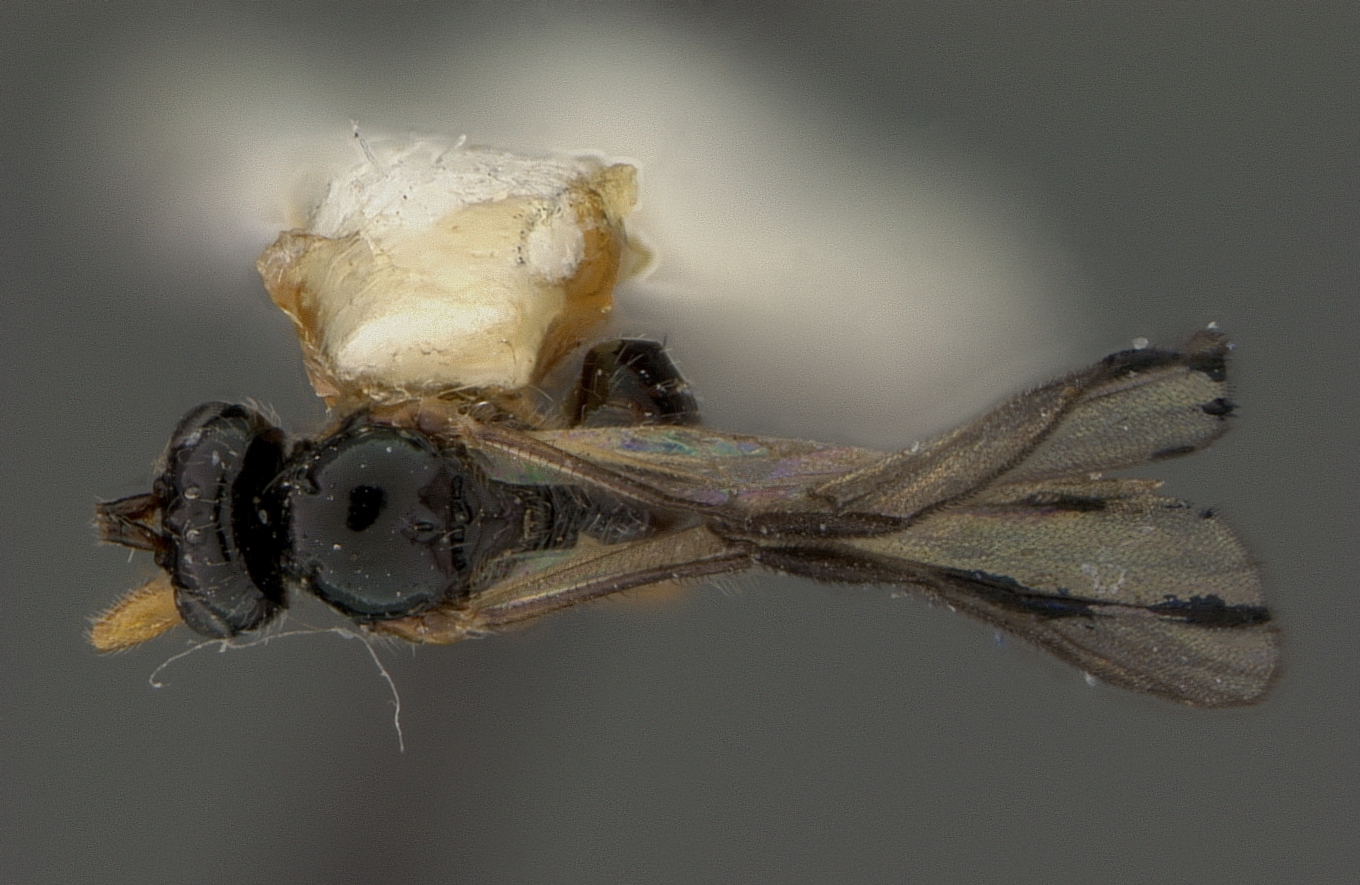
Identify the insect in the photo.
Opius andigenis
